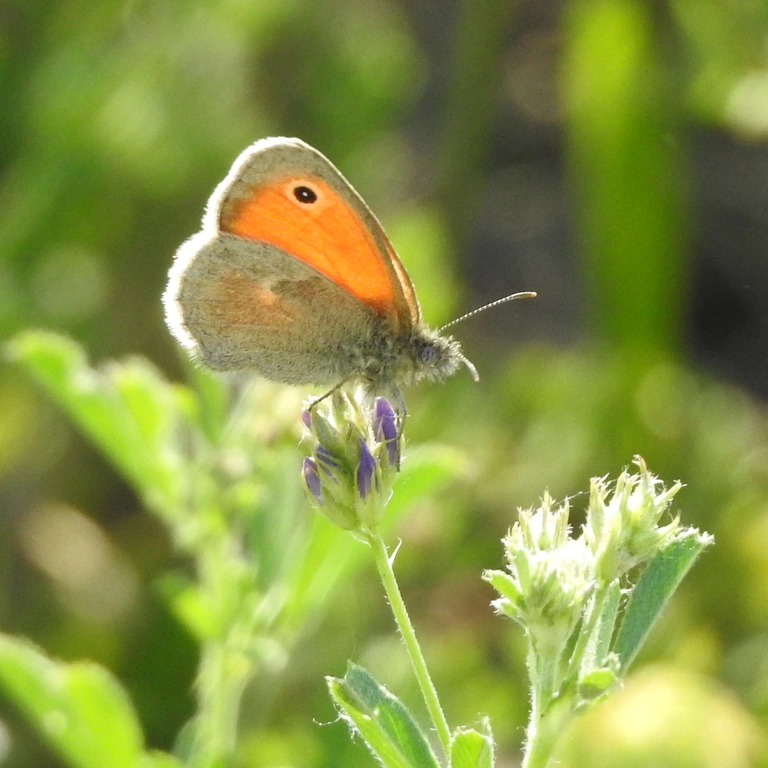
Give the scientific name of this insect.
Coenonympha pamphilus
